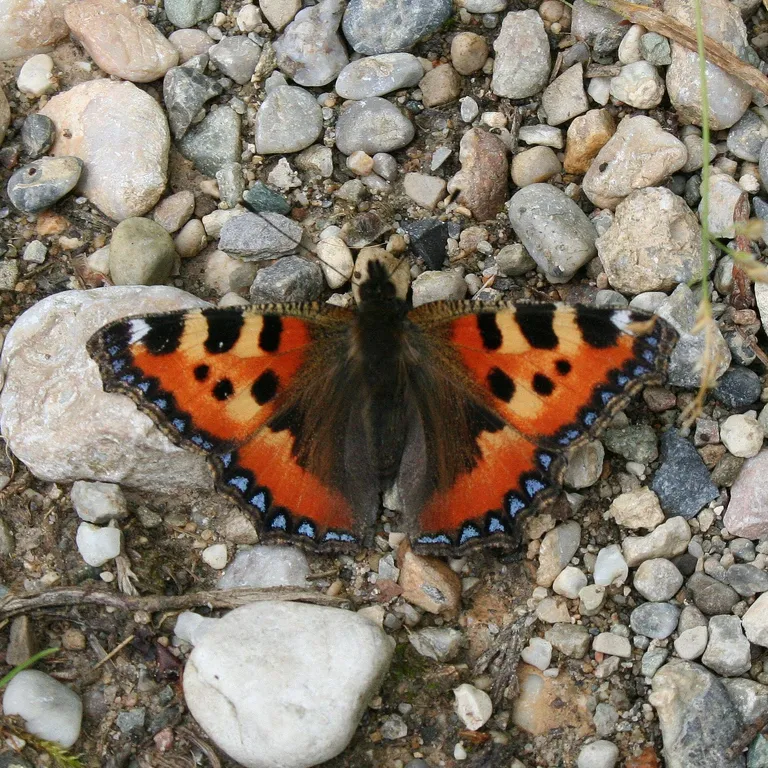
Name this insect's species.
Aglais urticae
